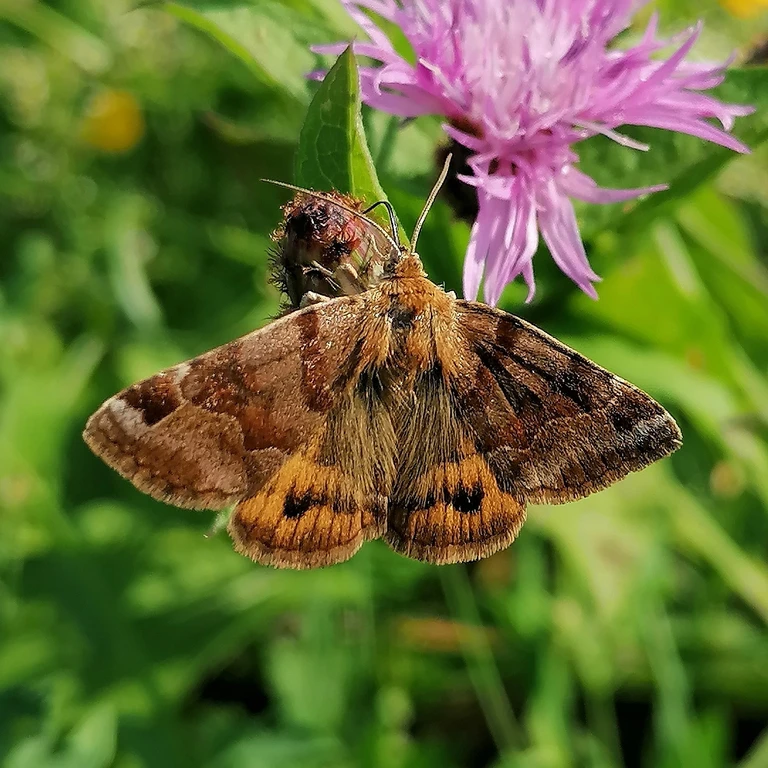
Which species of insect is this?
Euclidia glyphica
